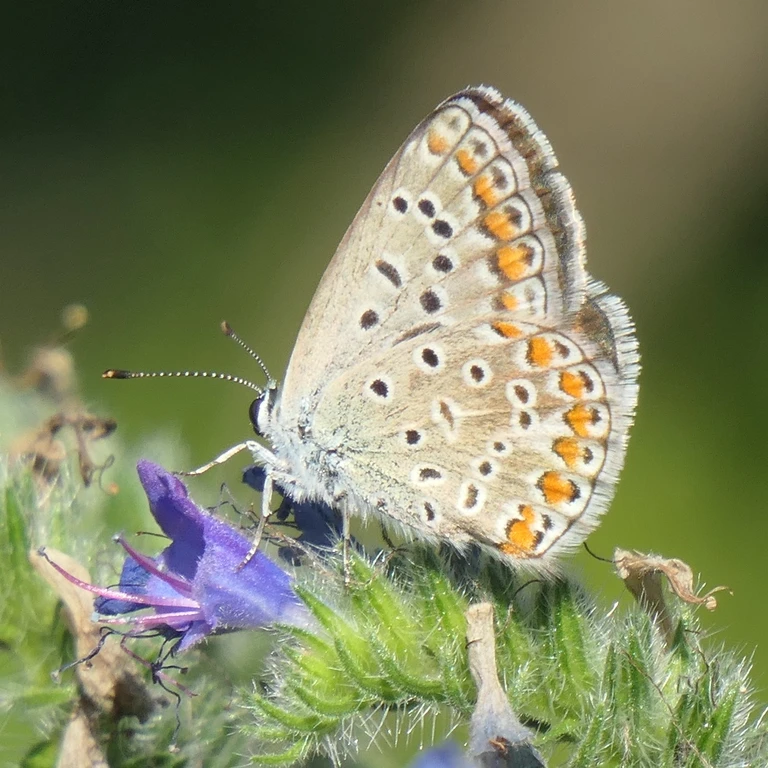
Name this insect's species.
Polyommatus icarus
